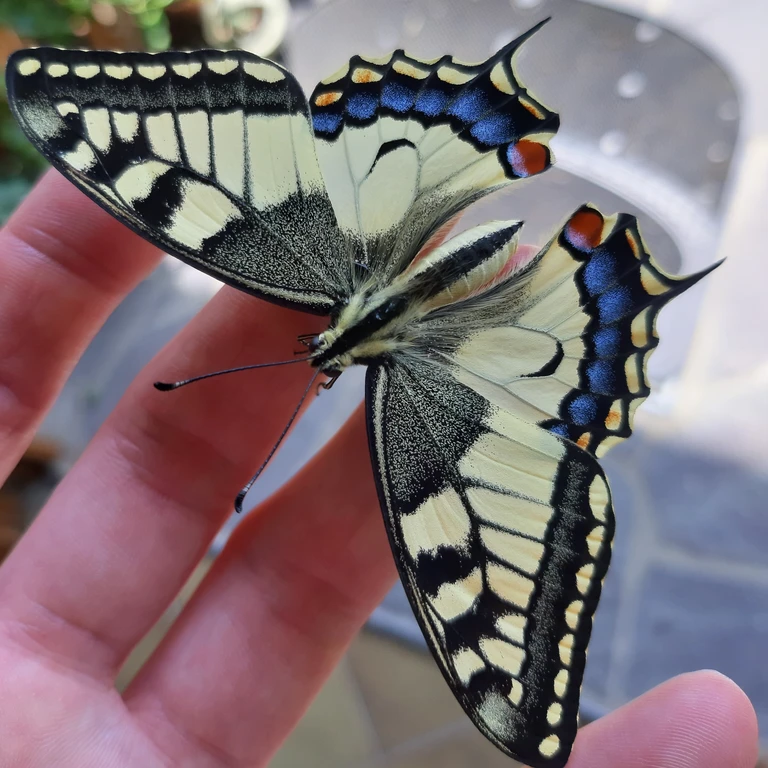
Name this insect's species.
Papilio machaon
